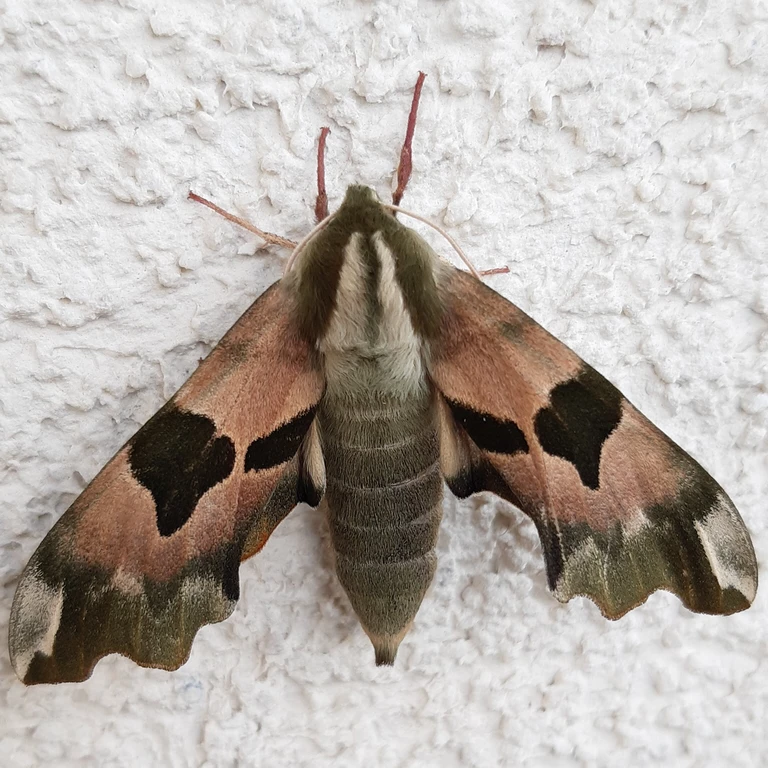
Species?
Mimas tiliae
